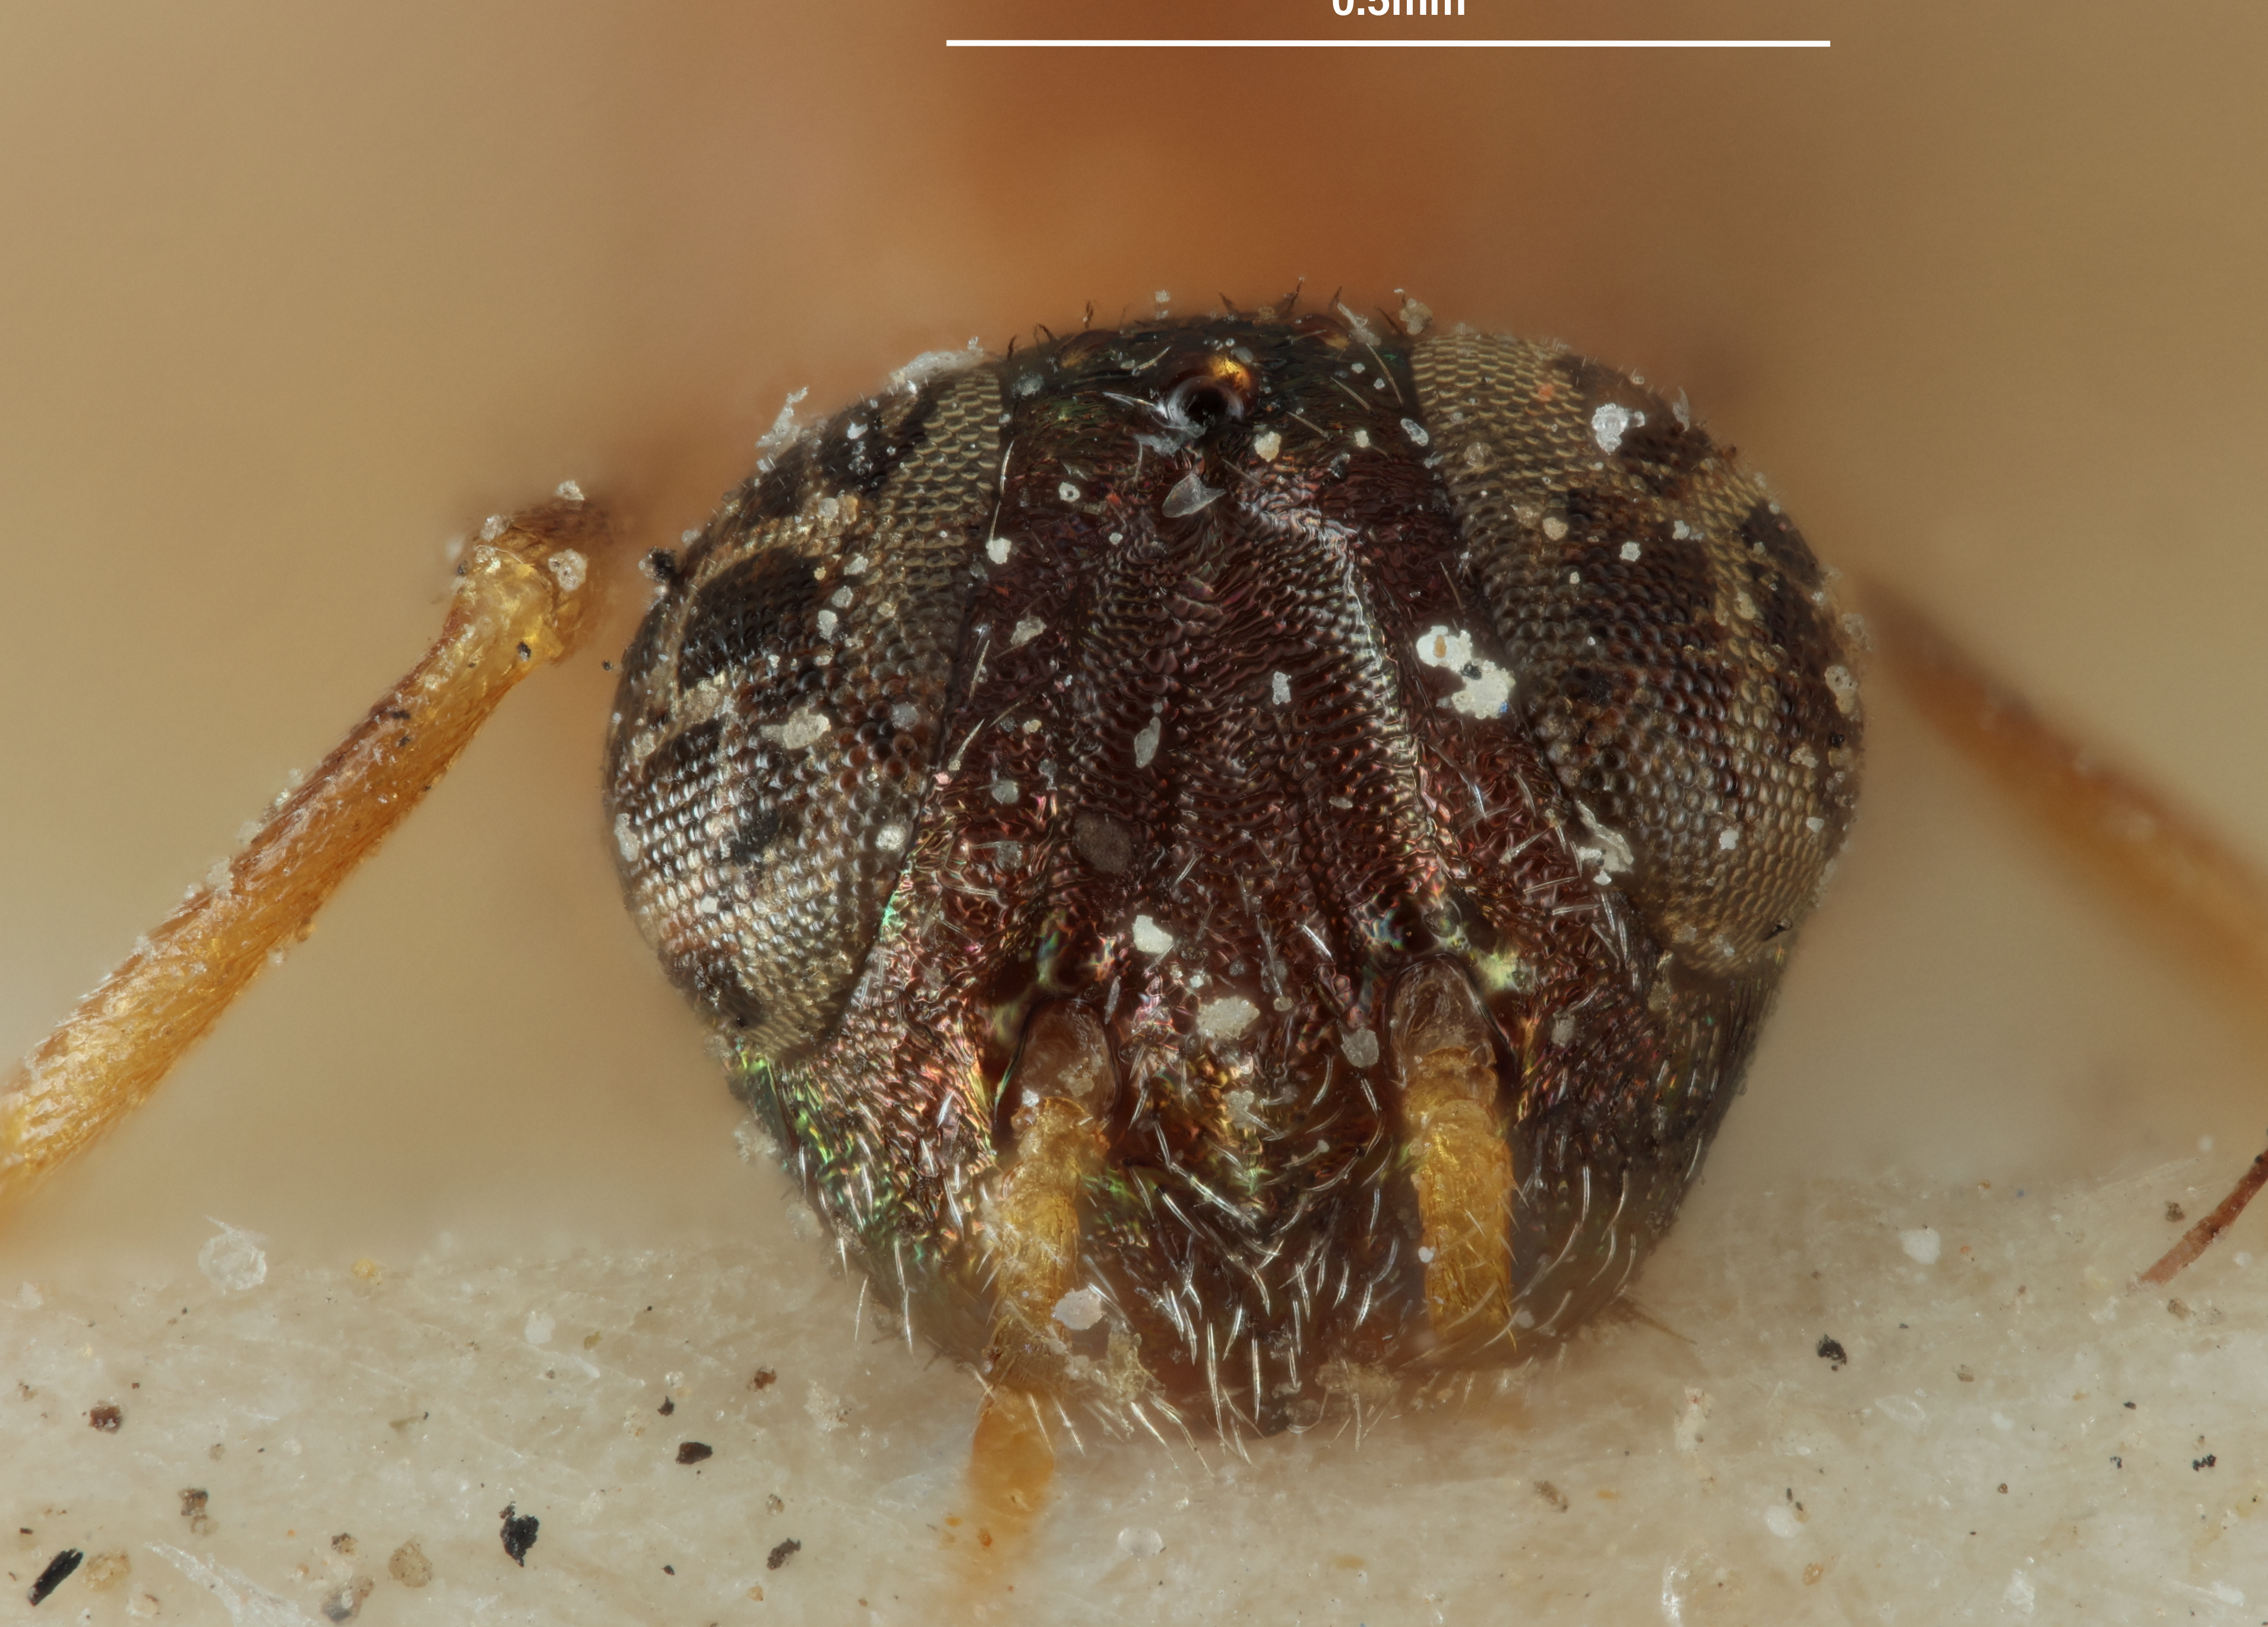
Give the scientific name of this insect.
Anastatus tenuipes
